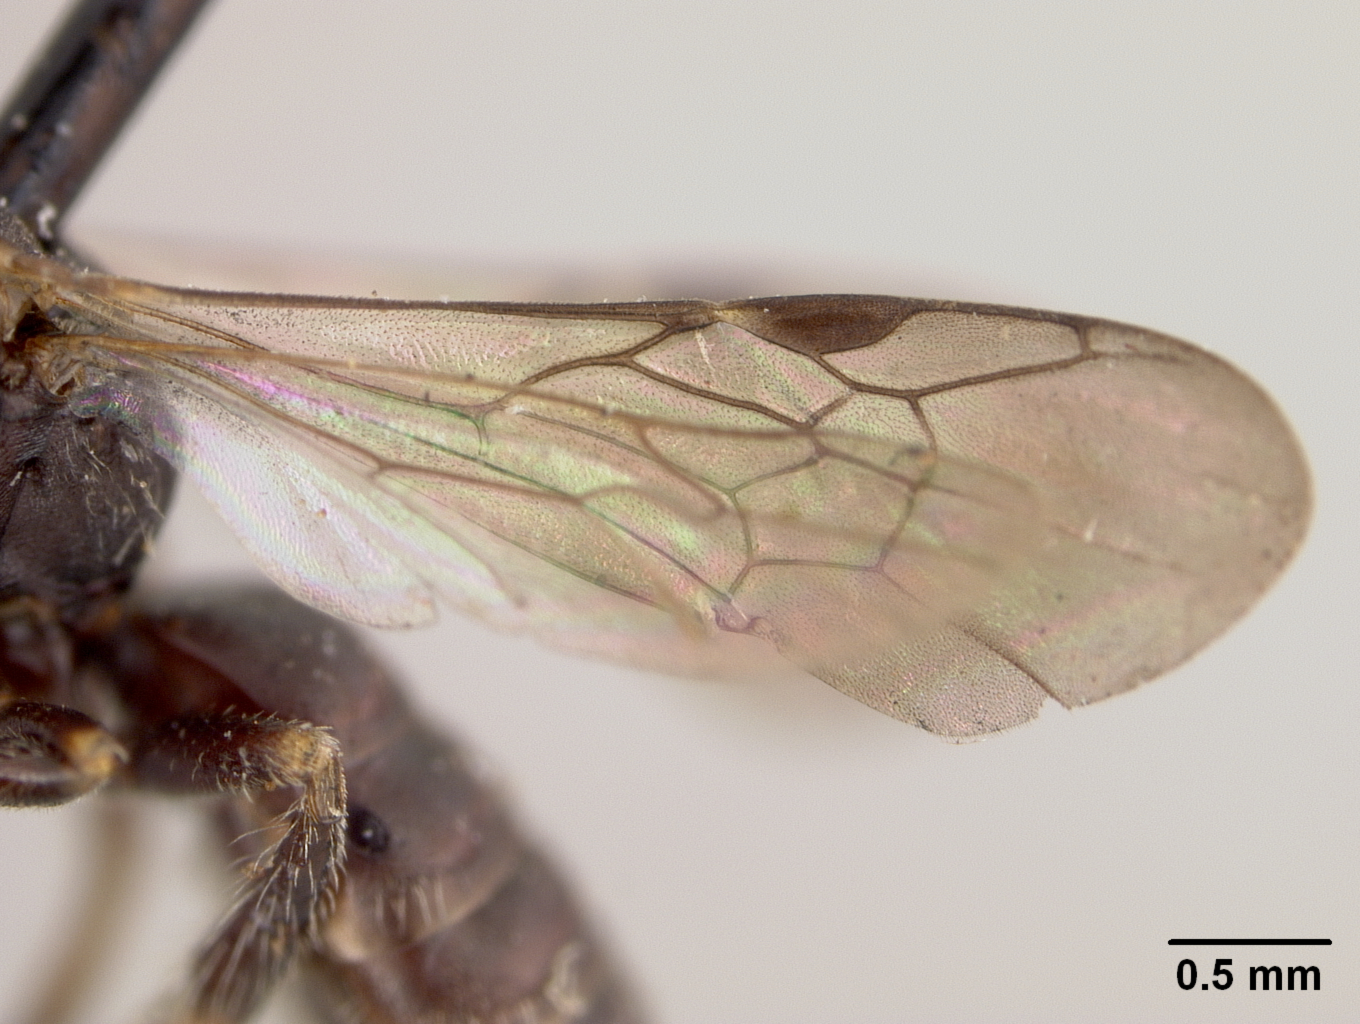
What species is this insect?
Pseudopanurgus stevensi
